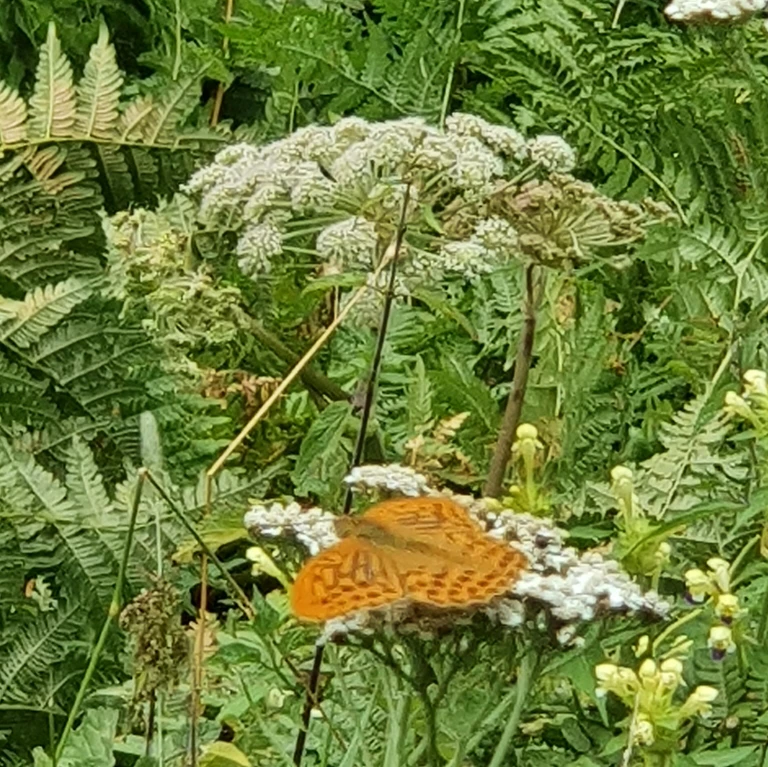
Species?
Argynnis paphia
